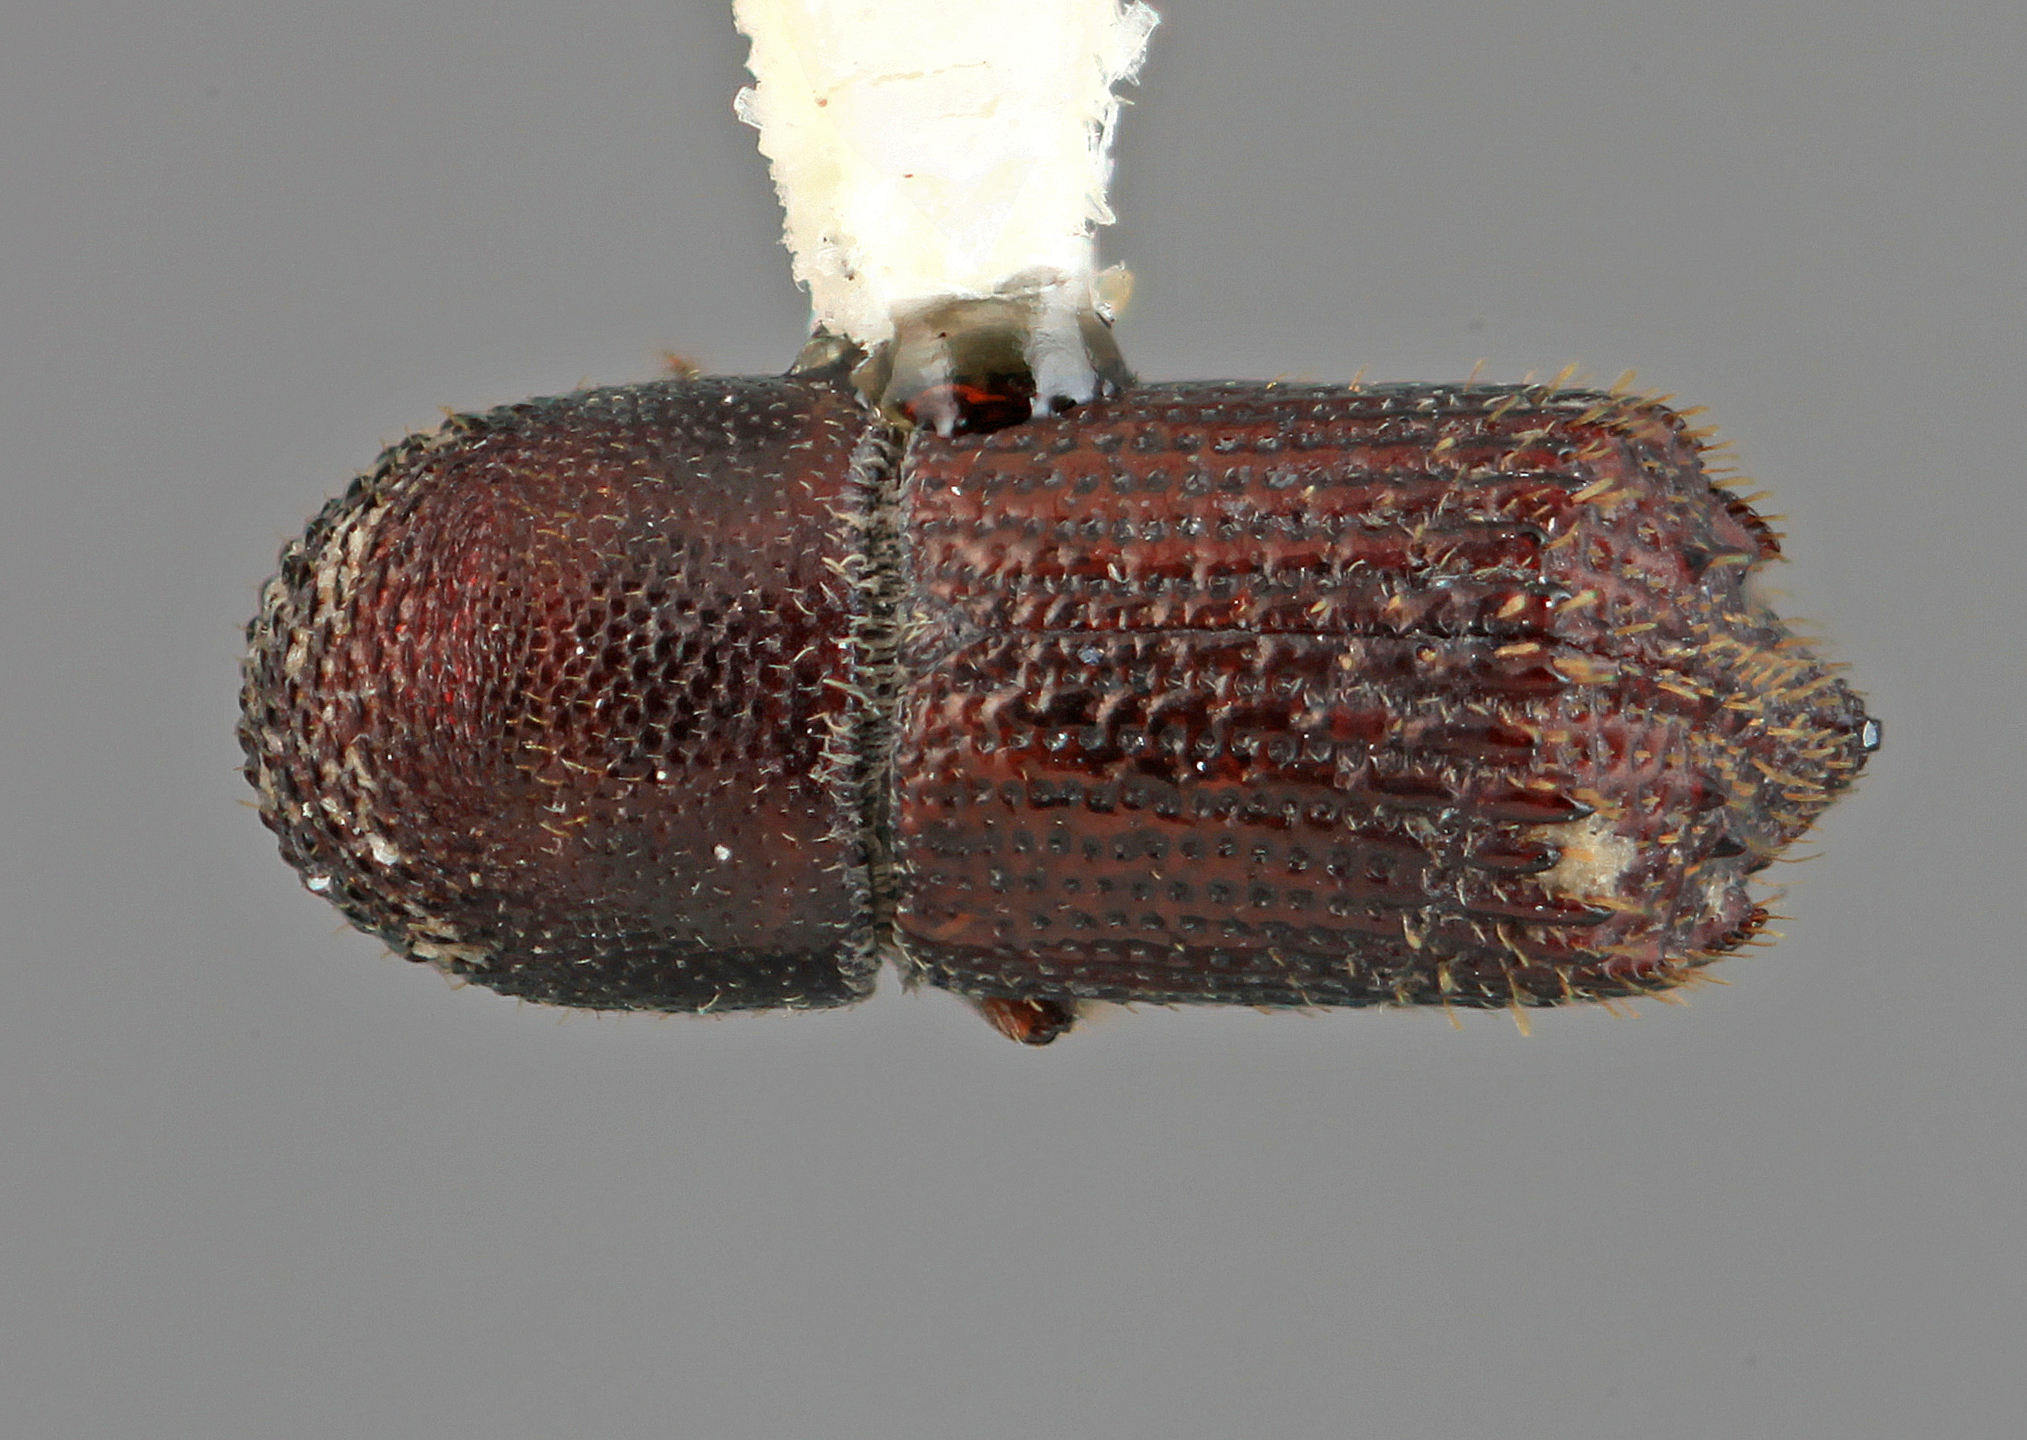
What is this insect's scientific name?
Hylocurus alternus
